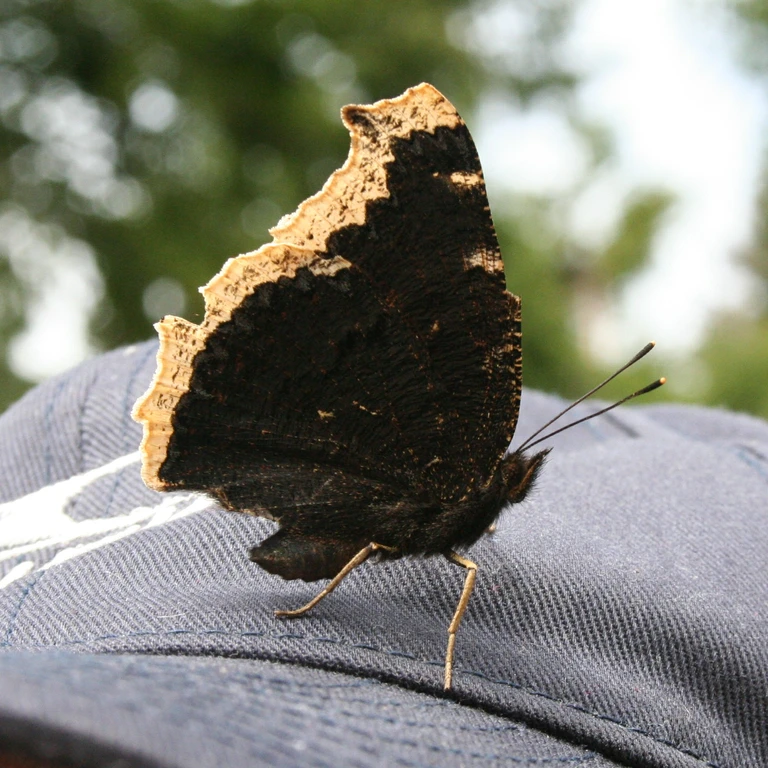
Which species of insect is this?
Nymphalis antiopa
